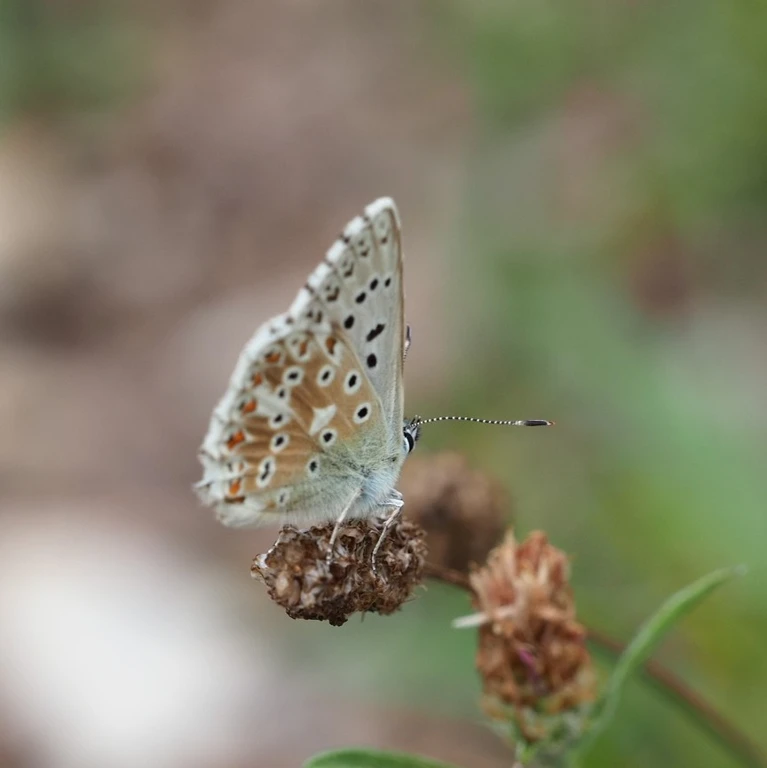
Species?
Lysandra coridon
